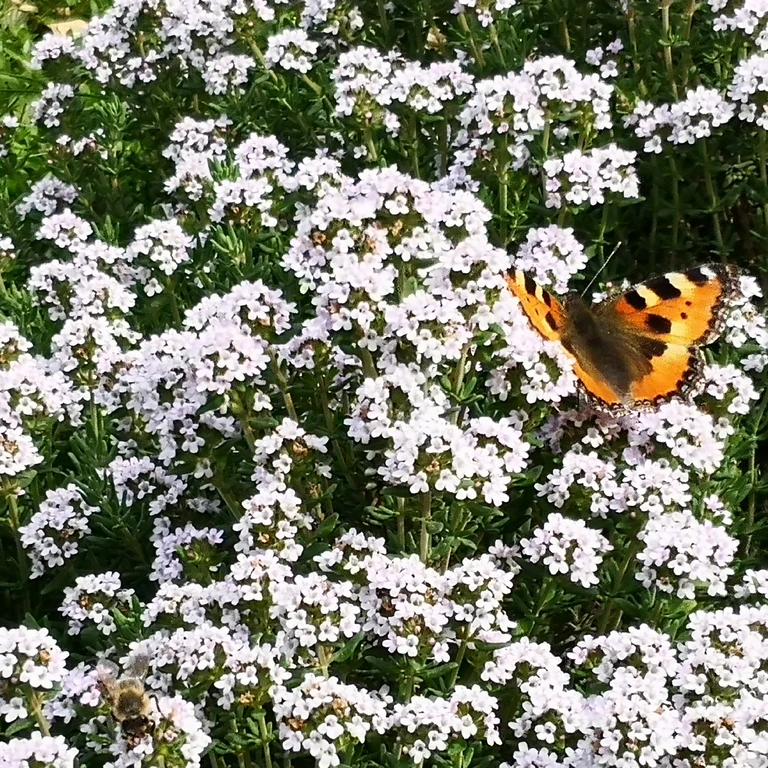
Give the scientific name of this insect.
Aglais urticae
